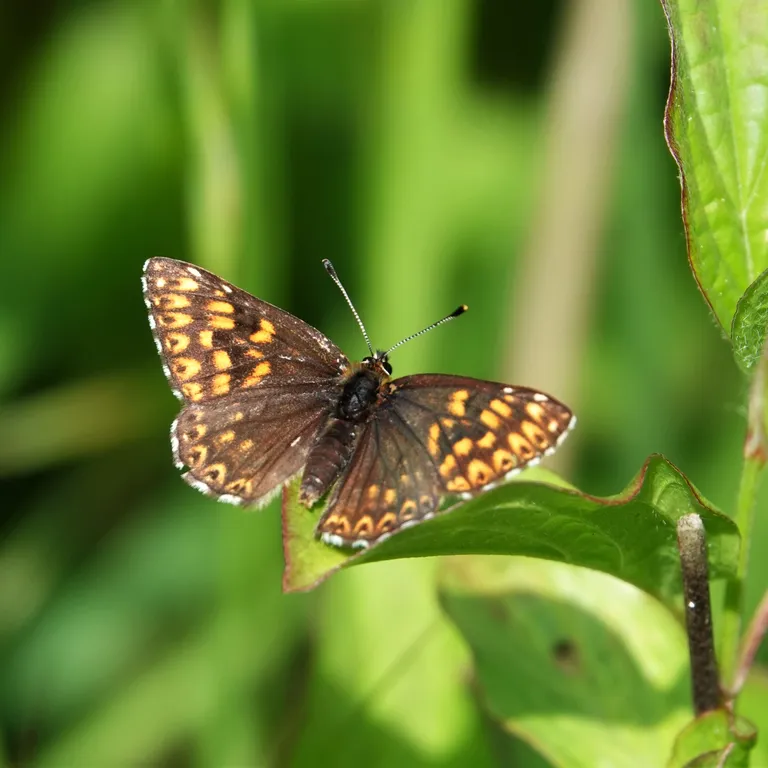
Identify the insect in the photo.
Hamearis lucina
